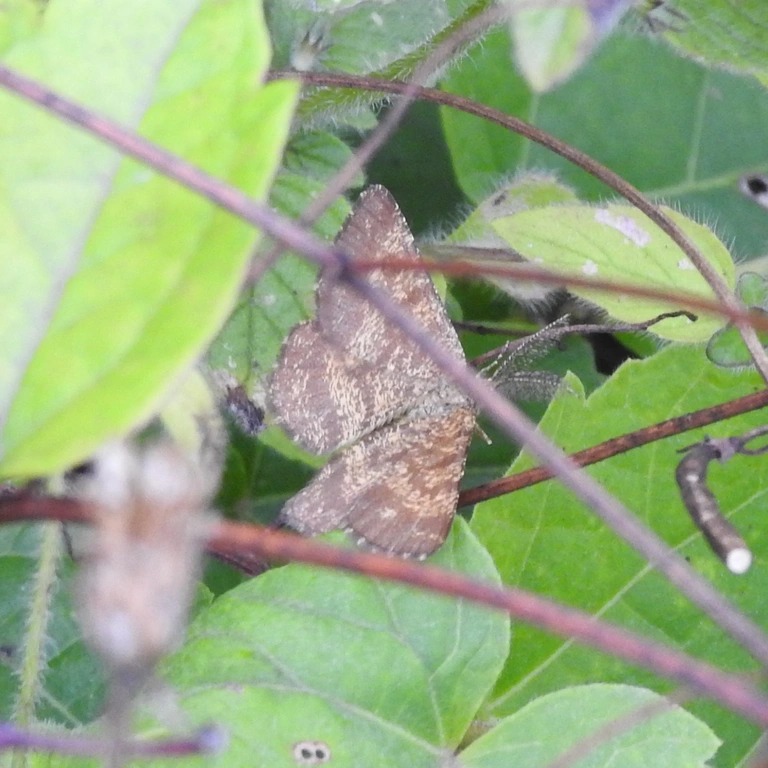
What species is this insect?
Ematurga atomaria
